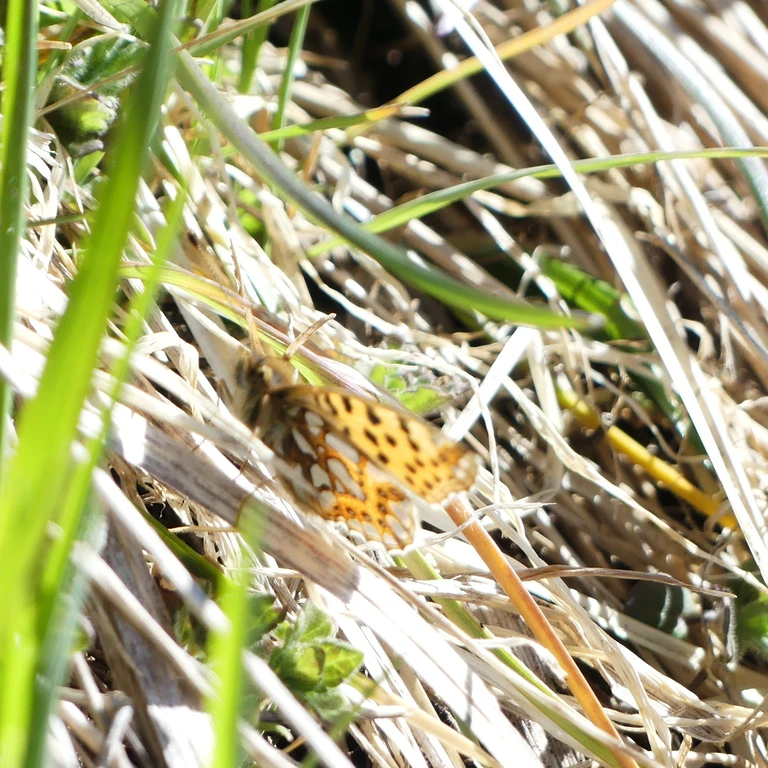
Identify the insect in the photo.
Issoria lathonia
